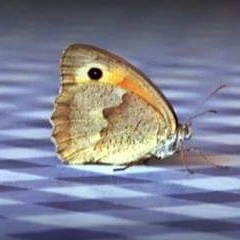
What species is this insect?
Maniola jurtina
